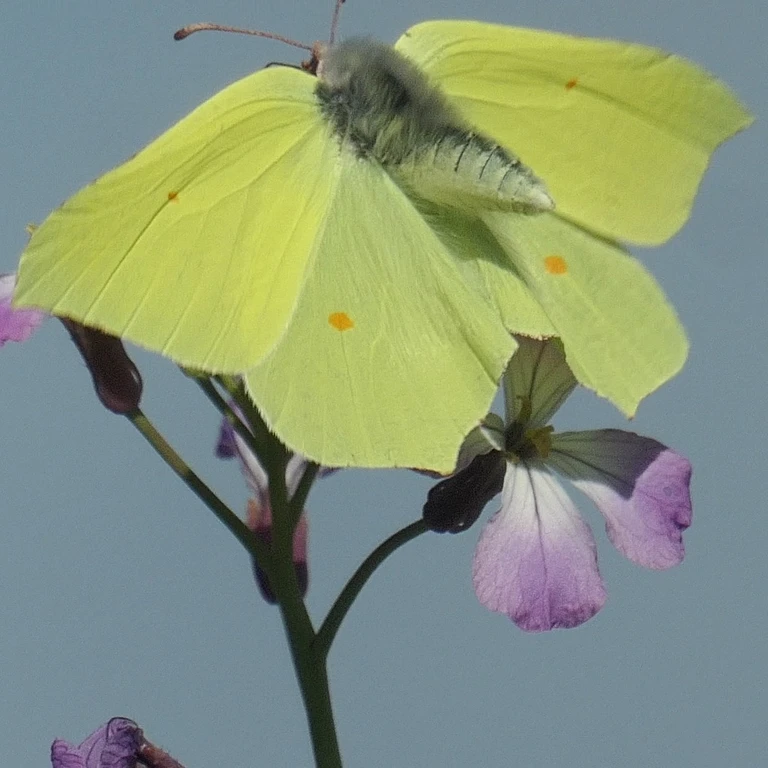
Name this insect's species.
Gonepteryx rhamni
